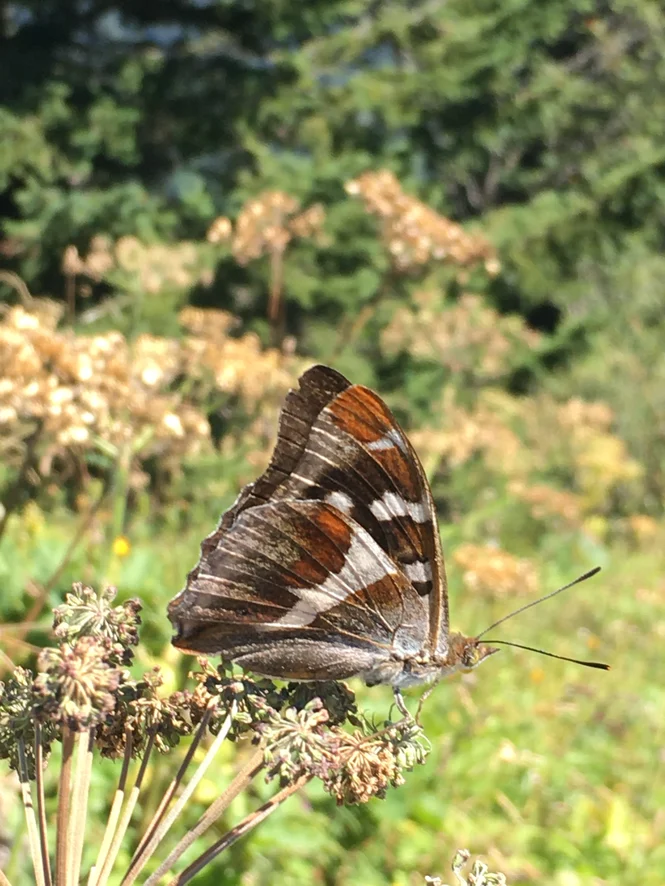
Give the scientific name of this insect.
Apatura iris
